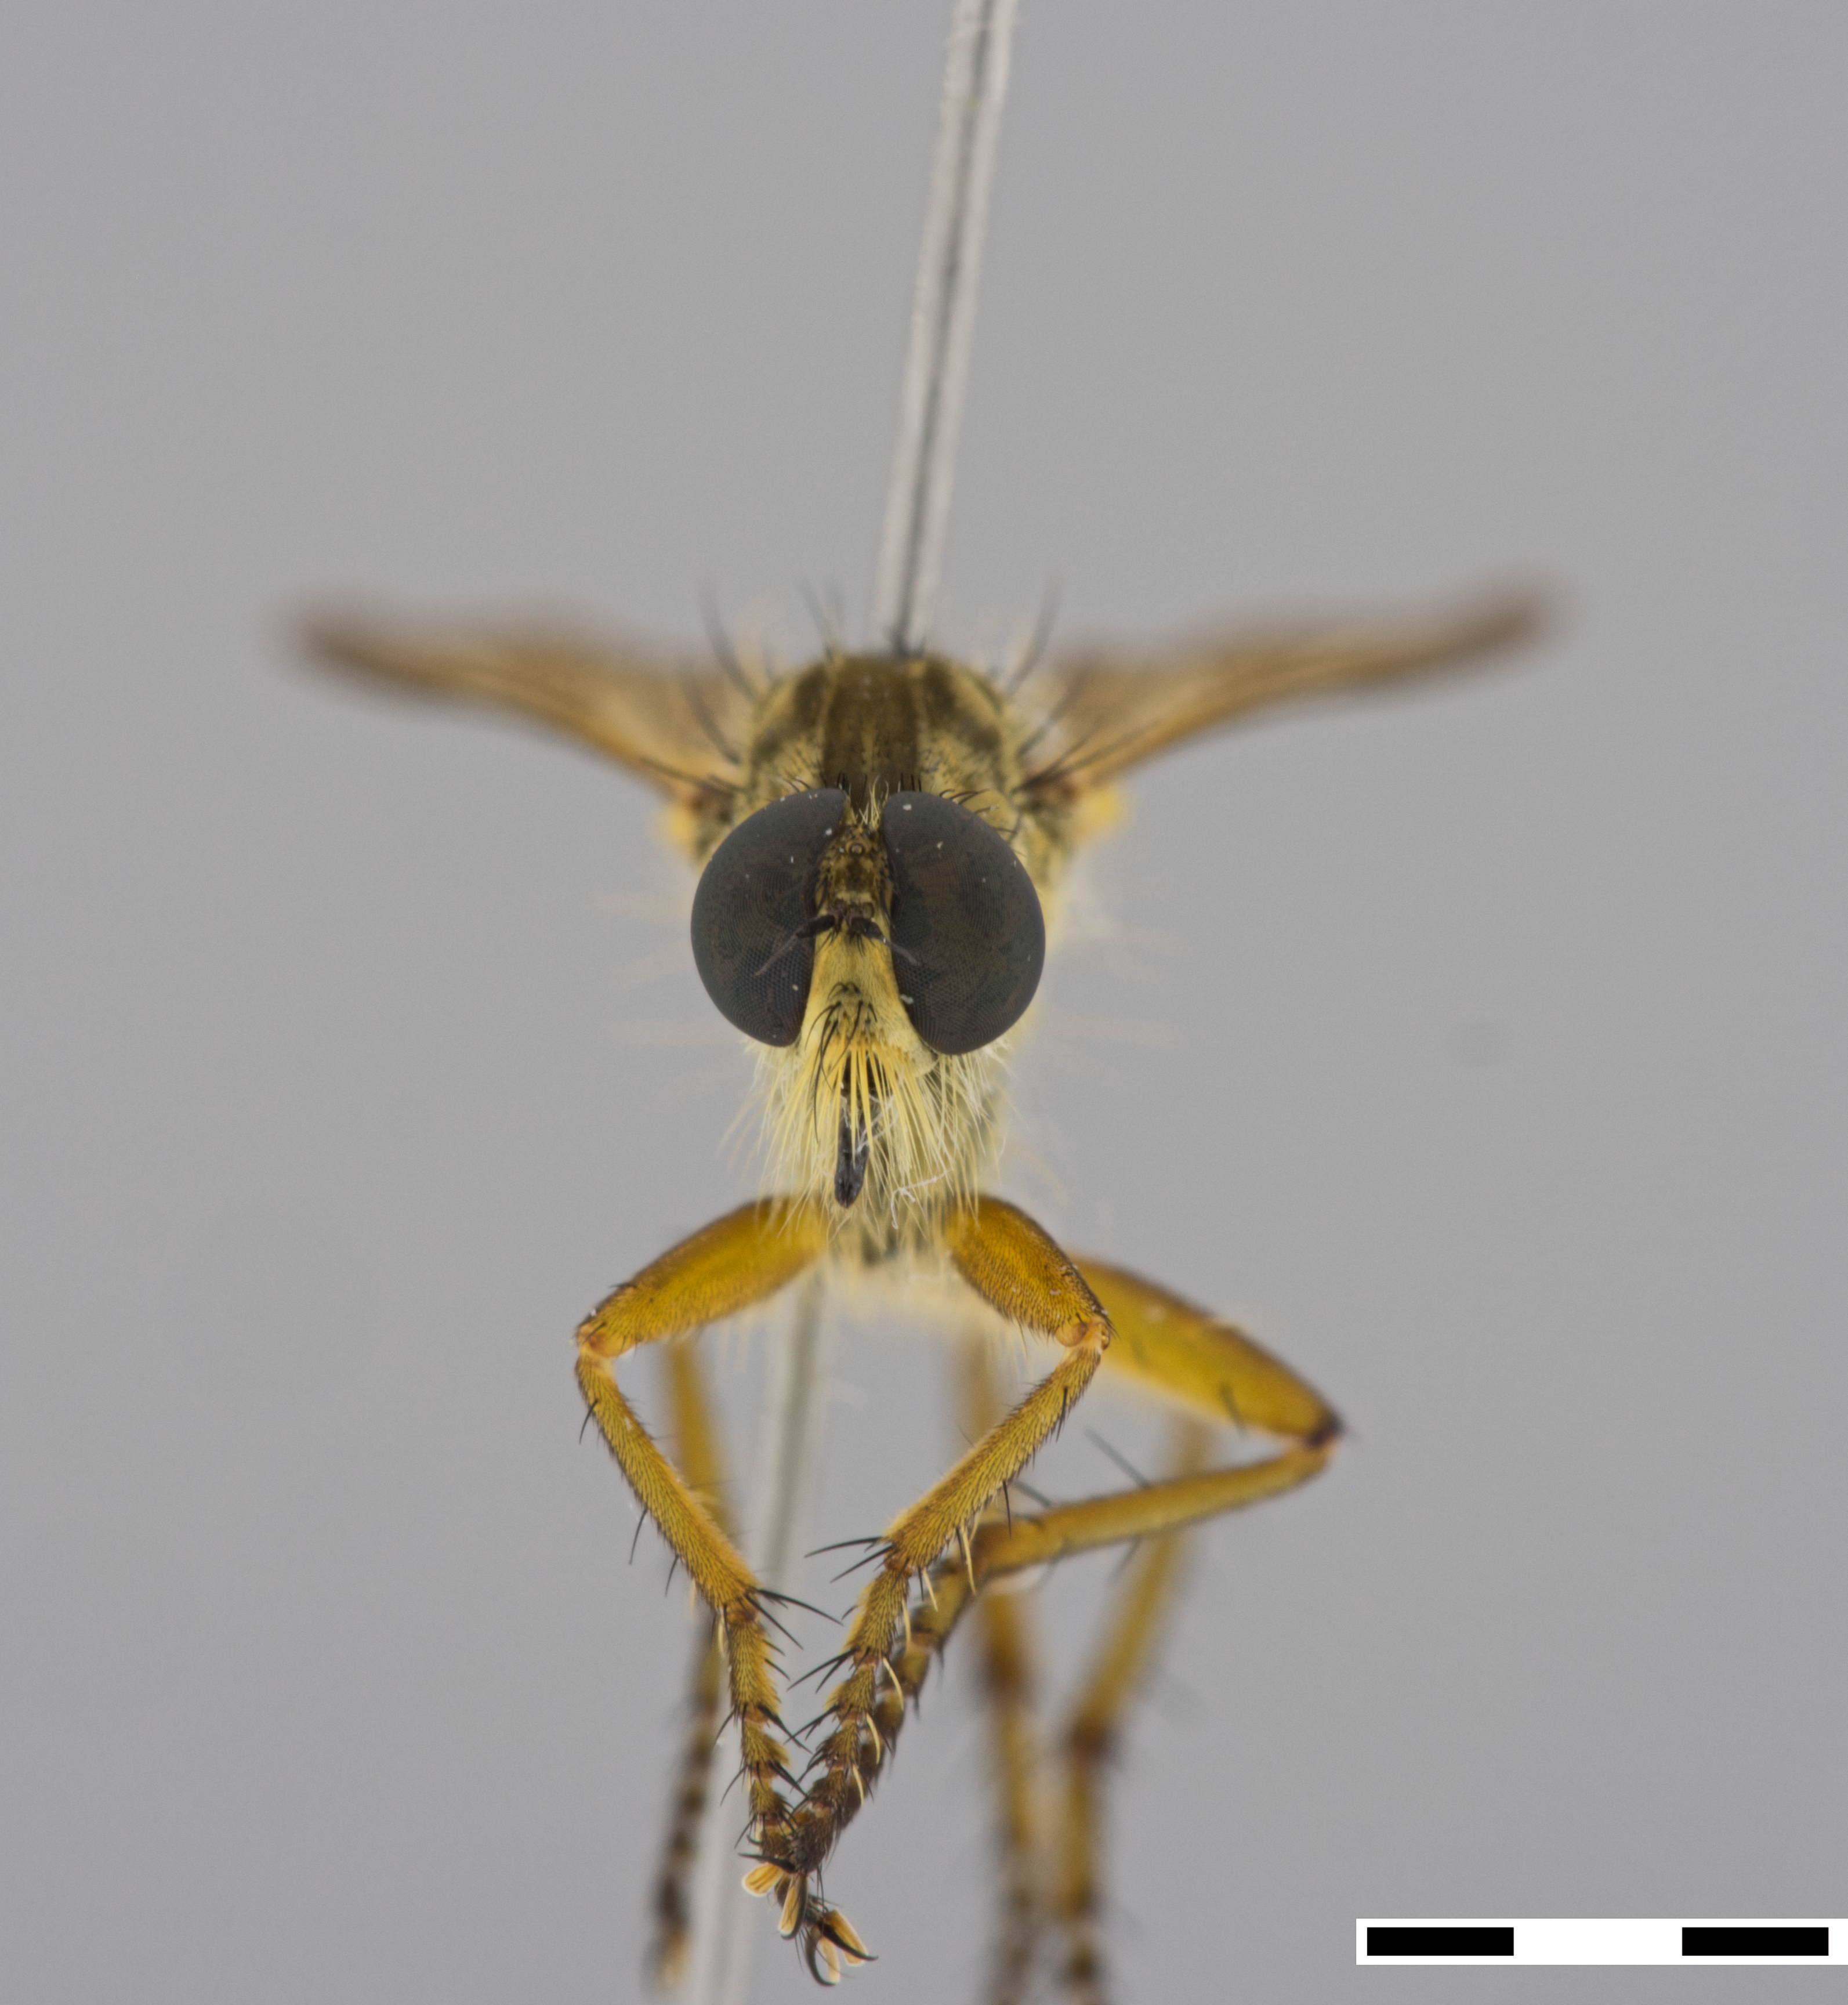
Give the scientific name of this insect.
Caenoura annulitarsus
